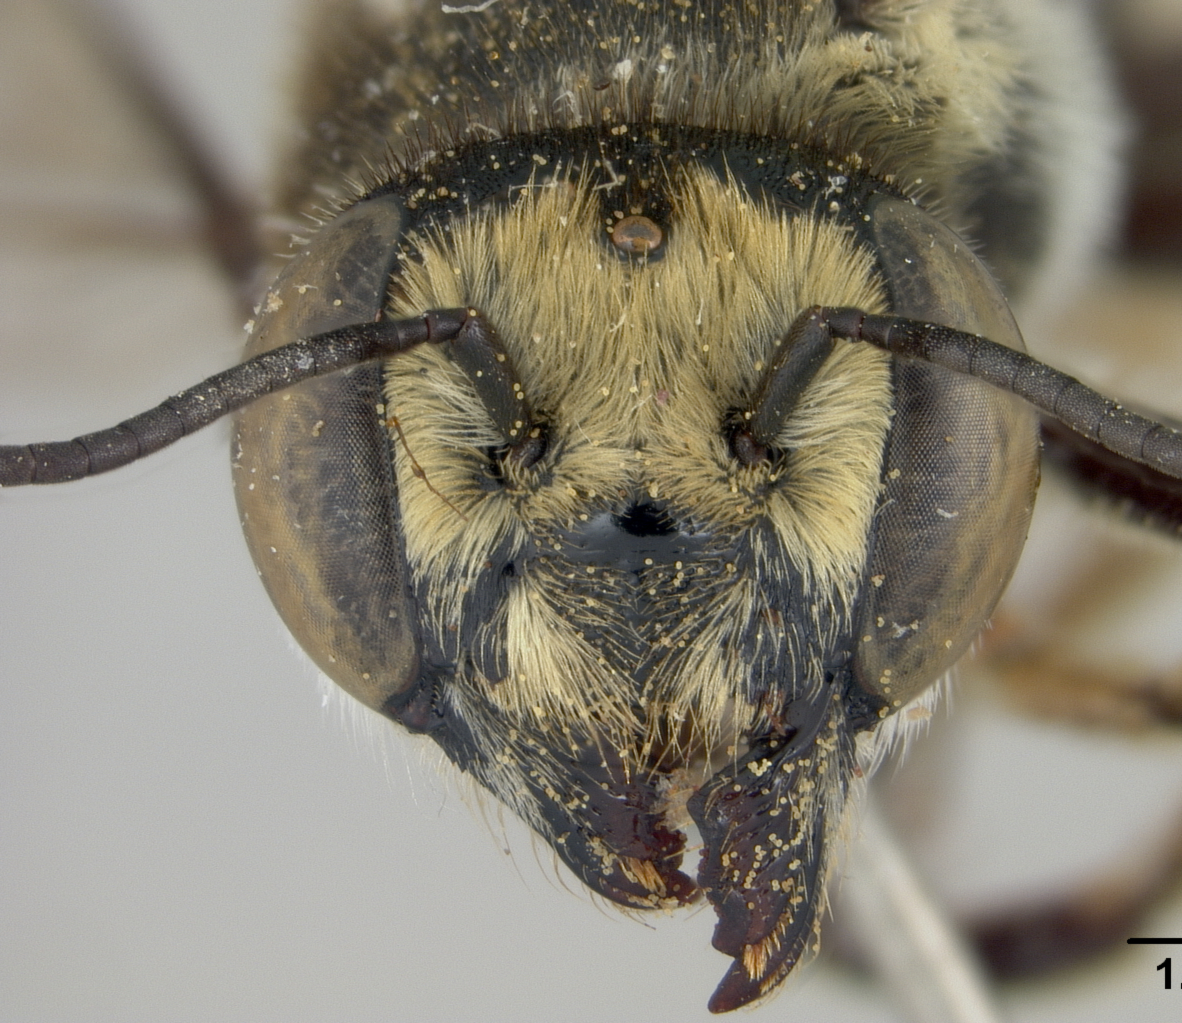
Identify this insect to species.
Megachile abluta
